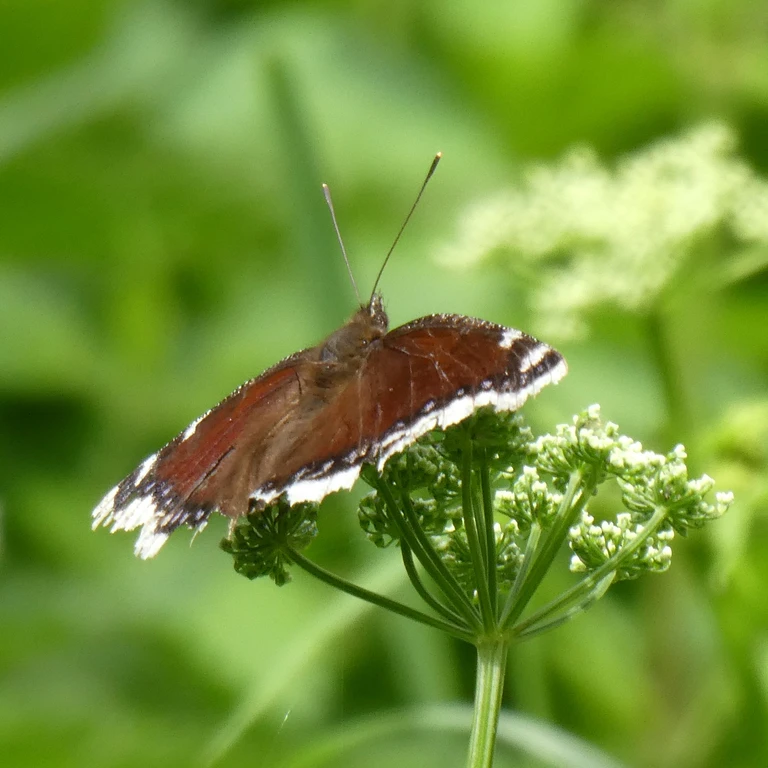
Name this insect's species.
Nymphalis antiopa
